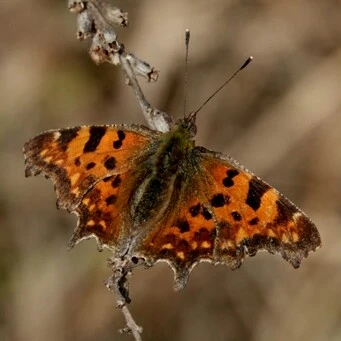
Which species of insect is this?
Polygonia c-album
